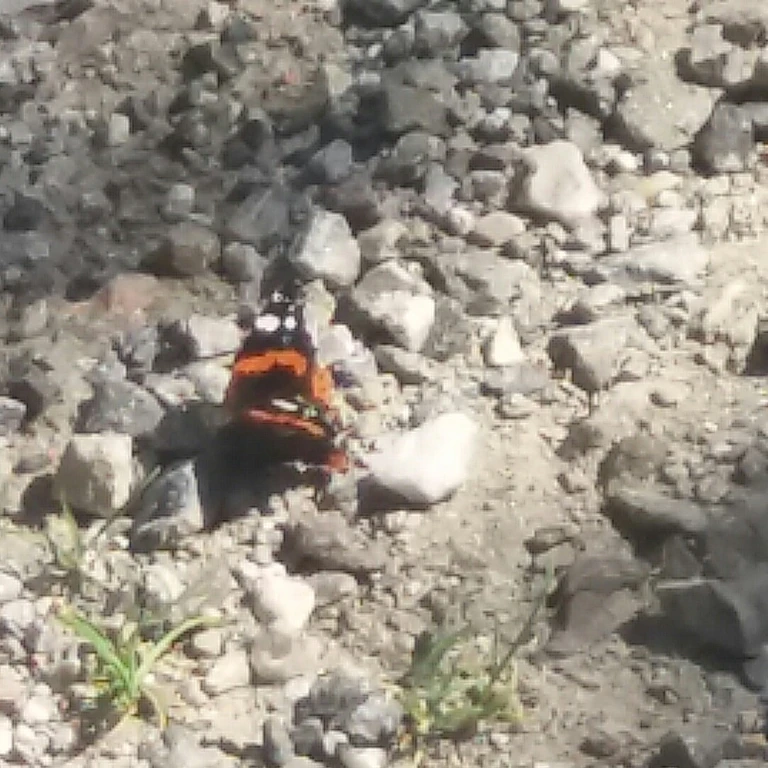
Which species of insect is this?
Vanessa atalanta
